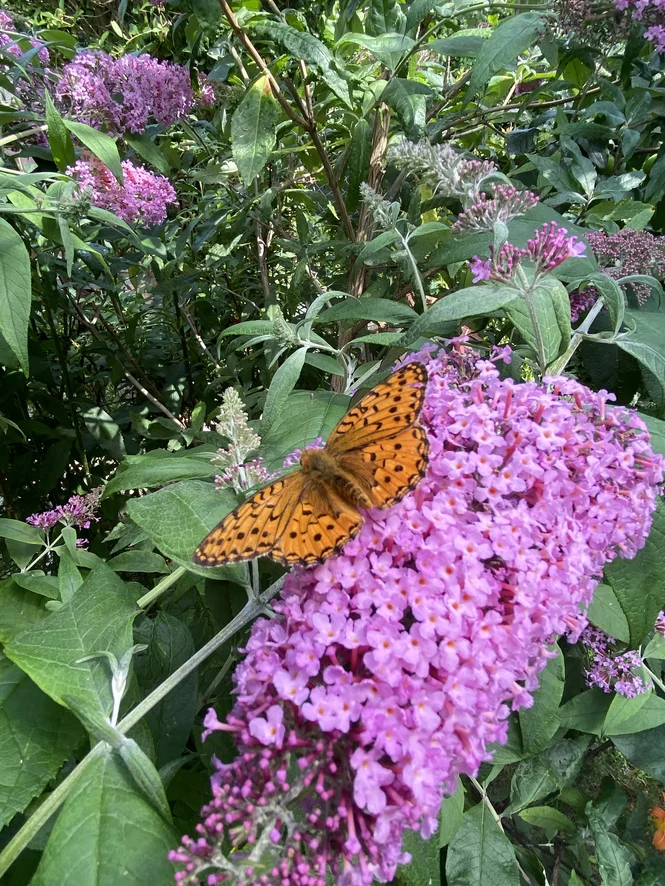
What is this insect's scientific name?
Speyeria aglaja
